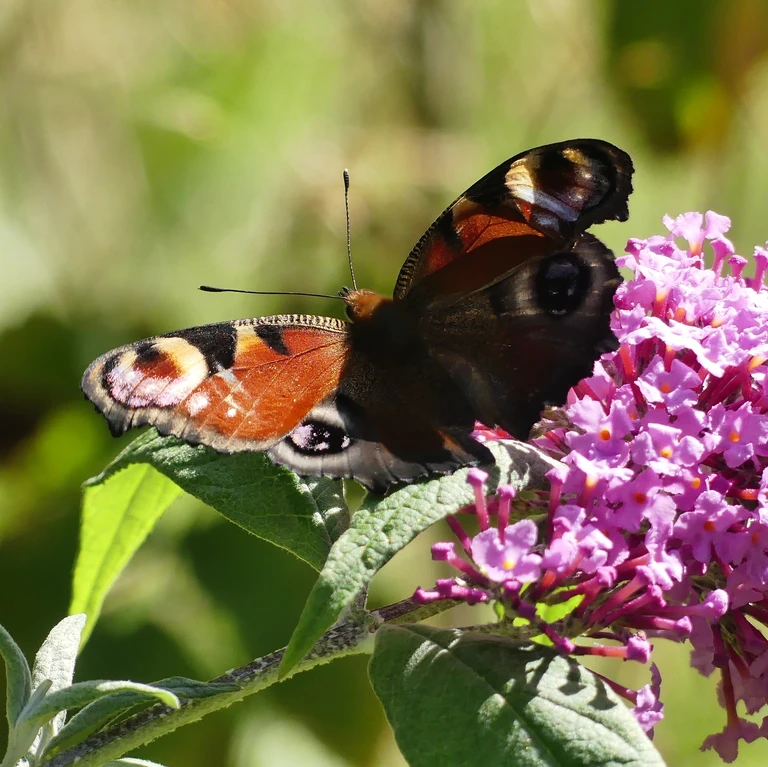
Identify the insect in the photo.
Aglais io
